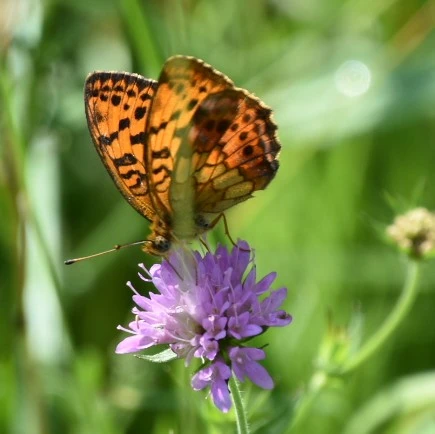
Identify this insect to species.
Brenthis daphne
